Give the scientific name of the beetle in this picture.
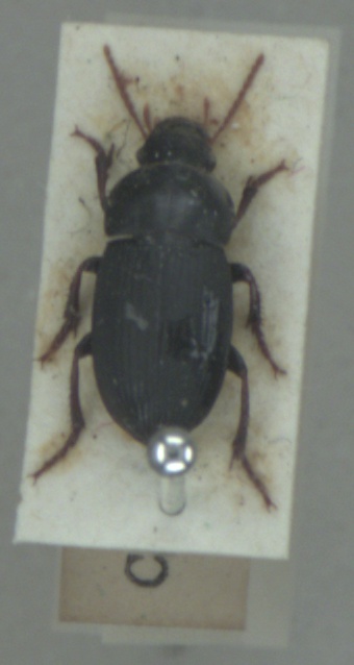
Harpalus tardus
